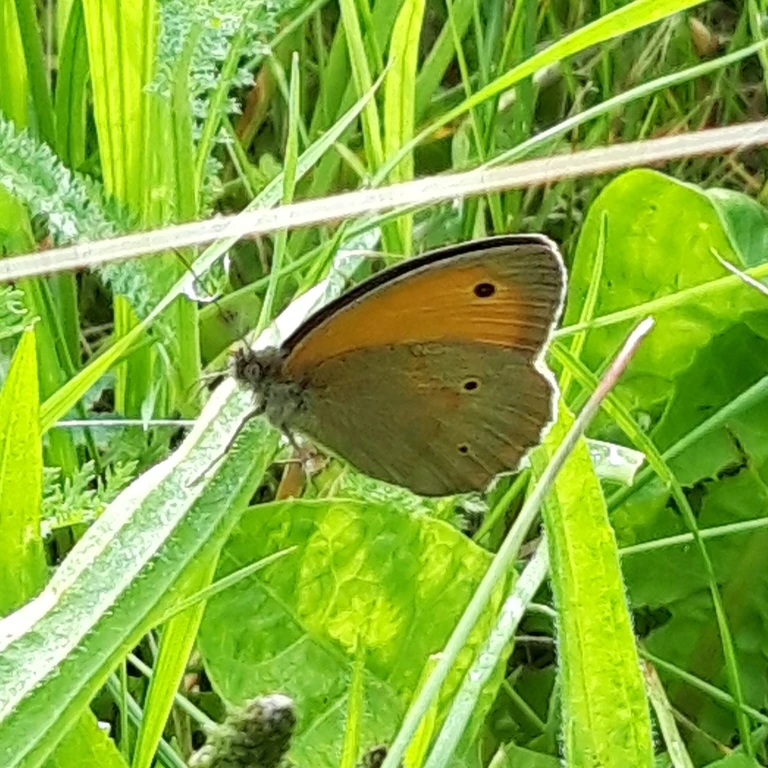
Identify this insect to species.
Maniola jurtina
